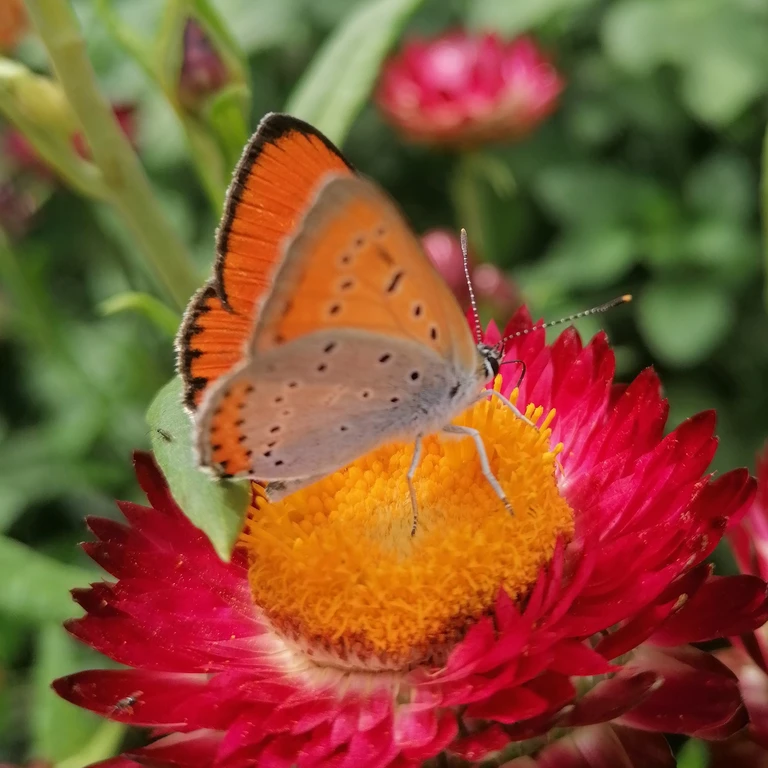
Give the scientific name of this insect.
Lycaena dispar
